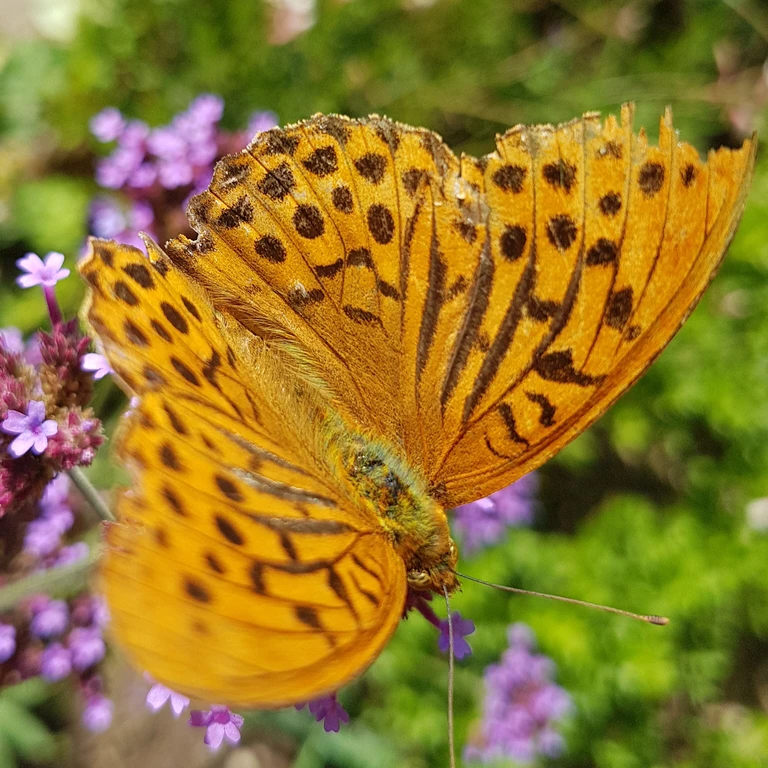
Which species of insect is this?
Argynnis paphia
